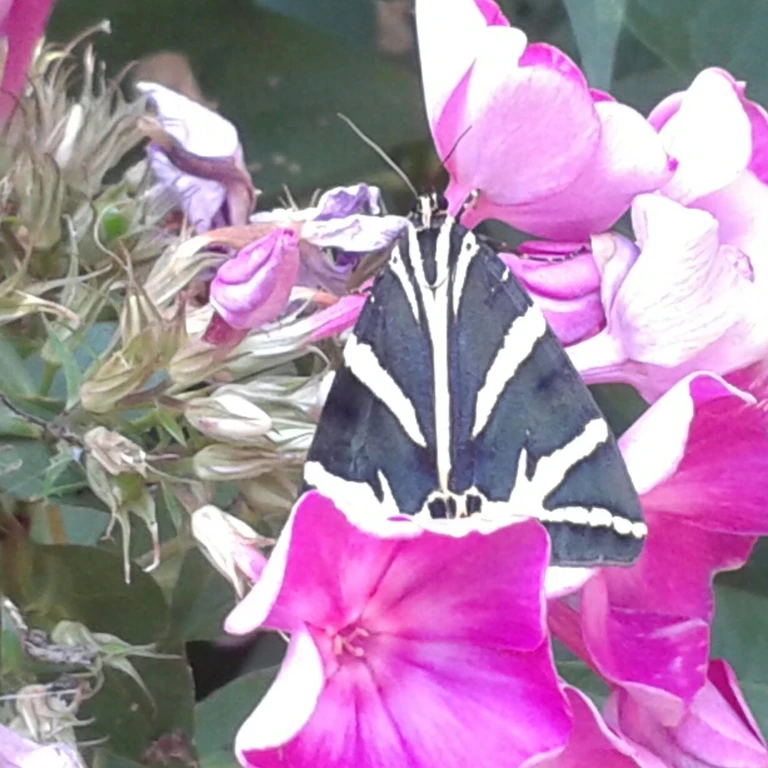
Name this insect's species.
Euplagia quadripunctaria
